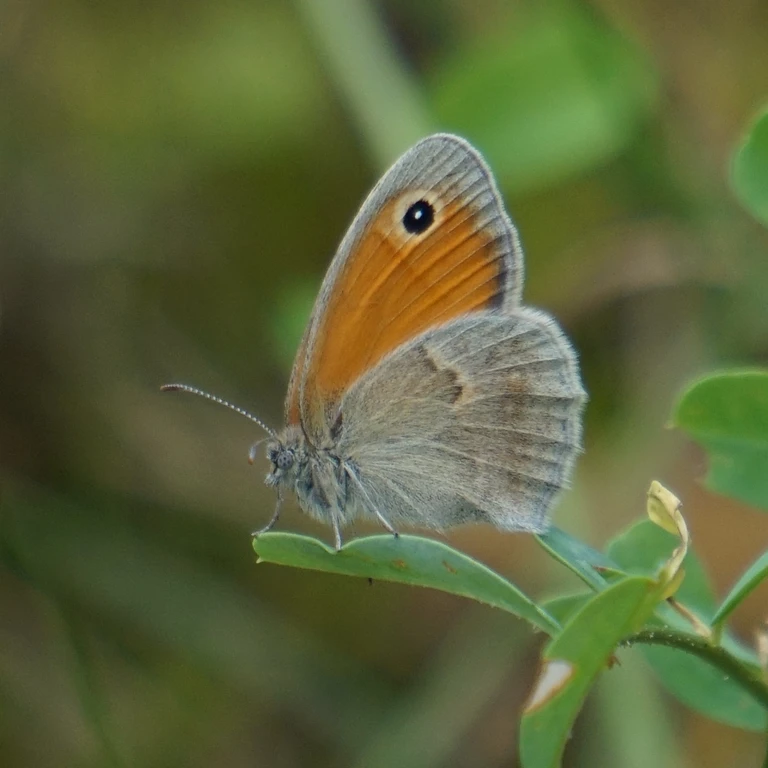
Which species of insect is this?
Coenonympha pamphilus
